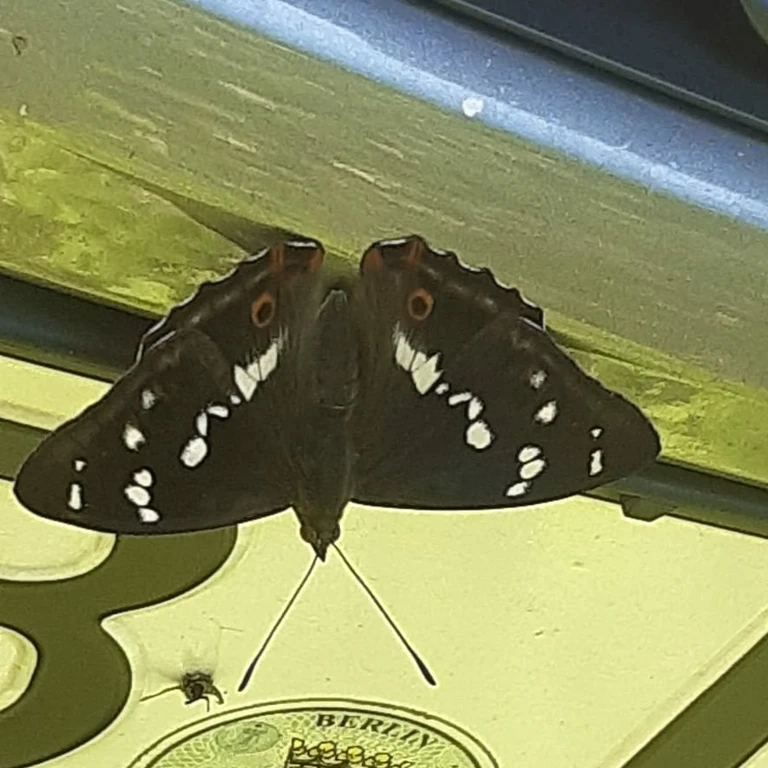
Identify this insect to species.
Apatura iris
